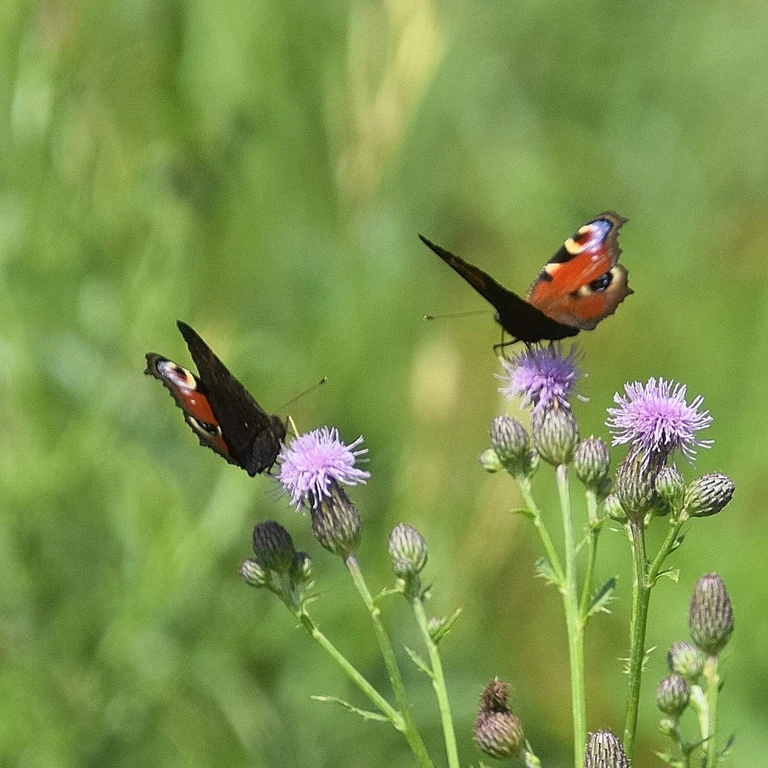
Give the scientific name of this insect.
Aglais io
